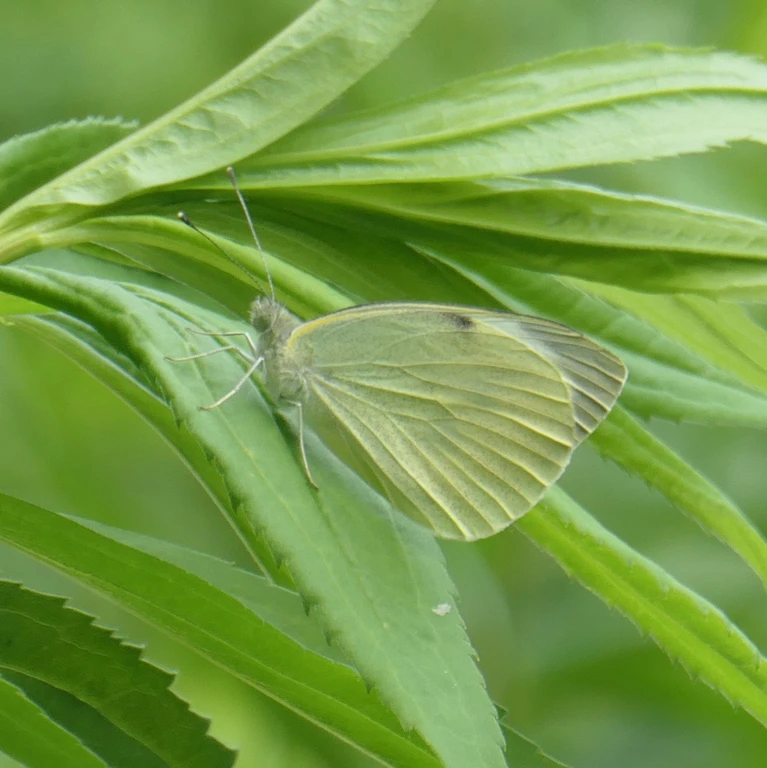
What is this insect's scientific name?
Pieris brassicae
